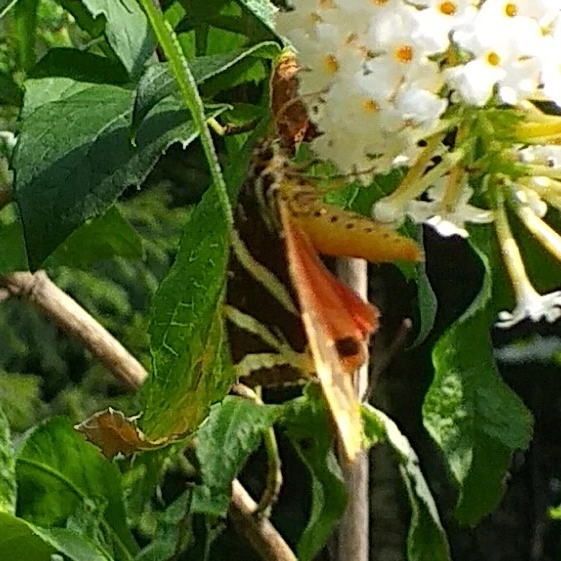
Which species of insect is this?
Euplagia quadripunctaria
